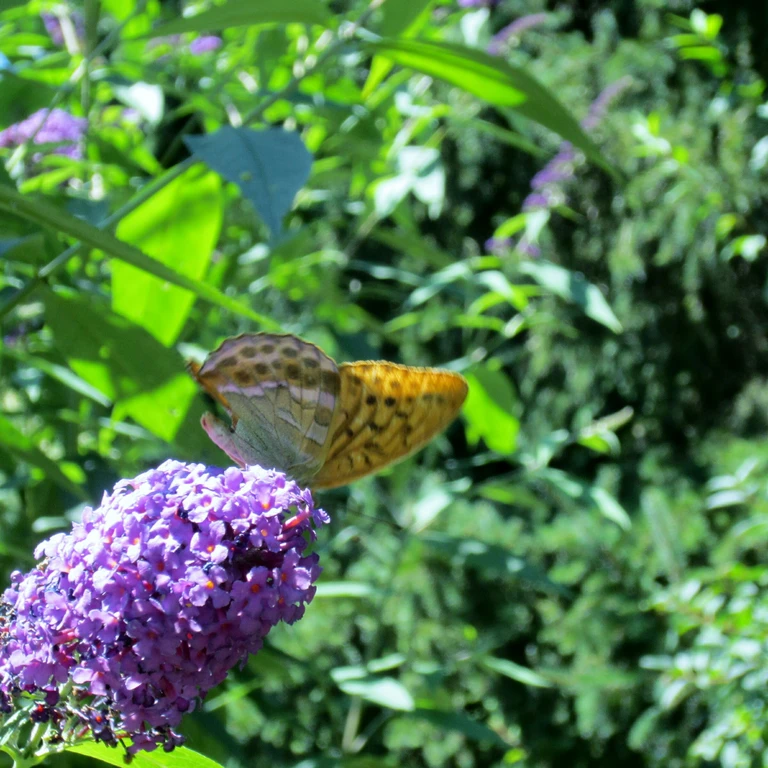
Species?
Argynnis paphia
